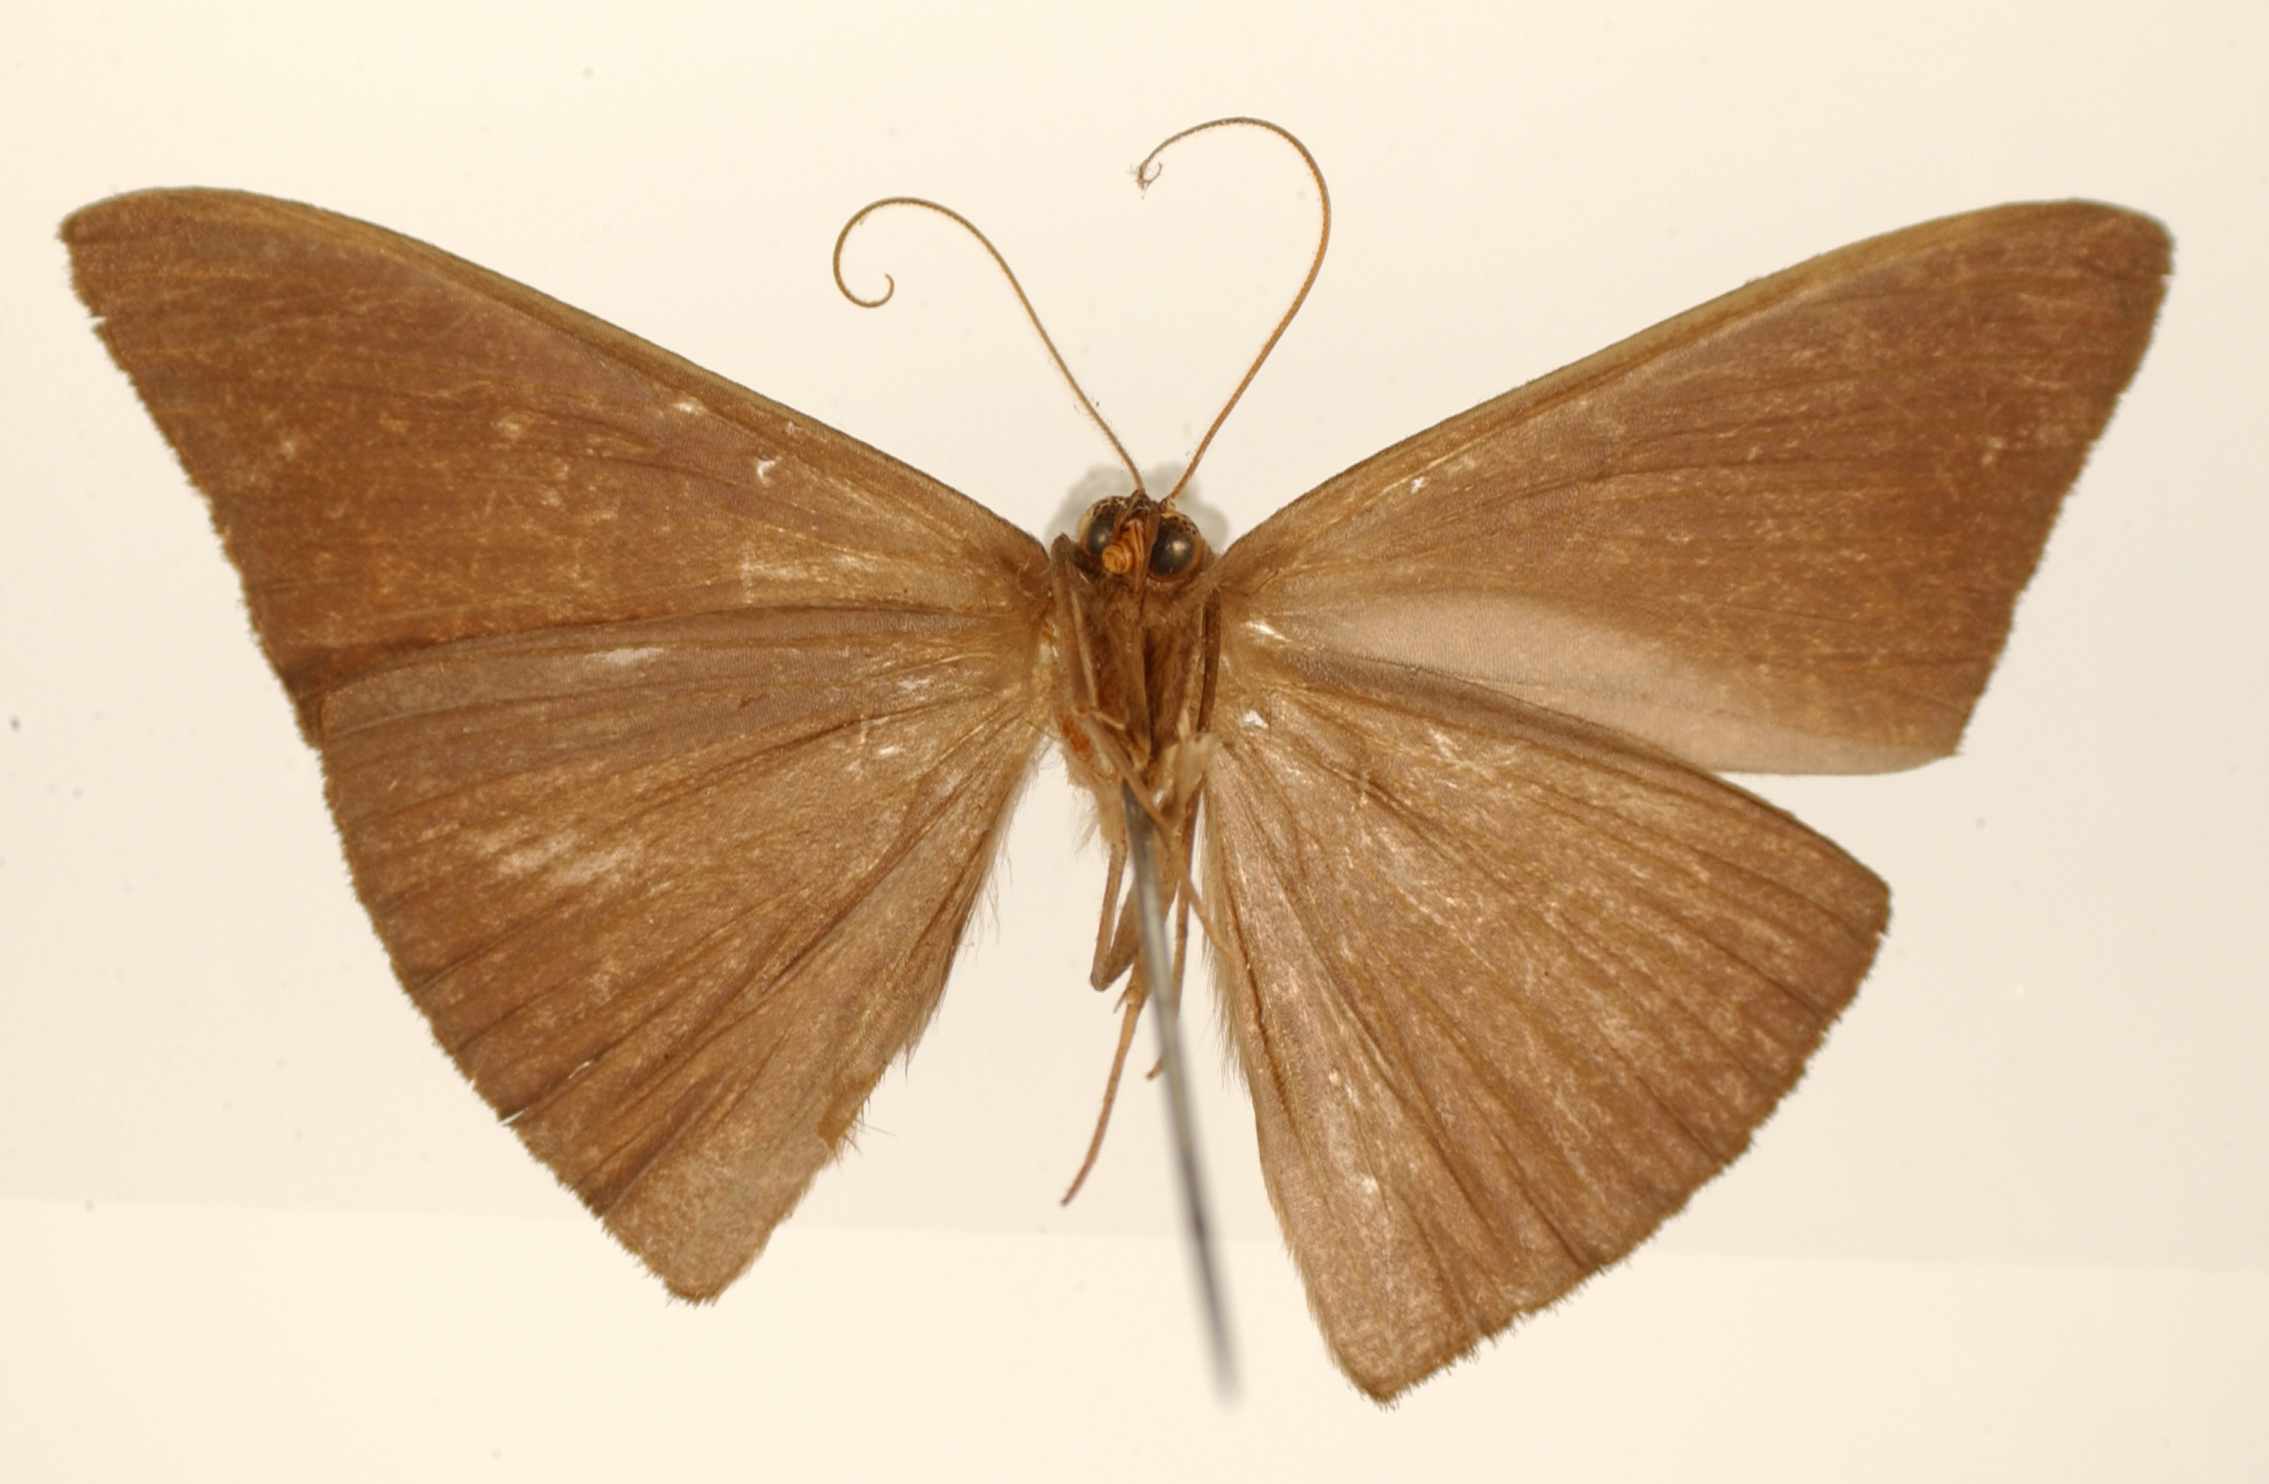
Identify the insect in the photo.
Pycnoneura rectilineata
